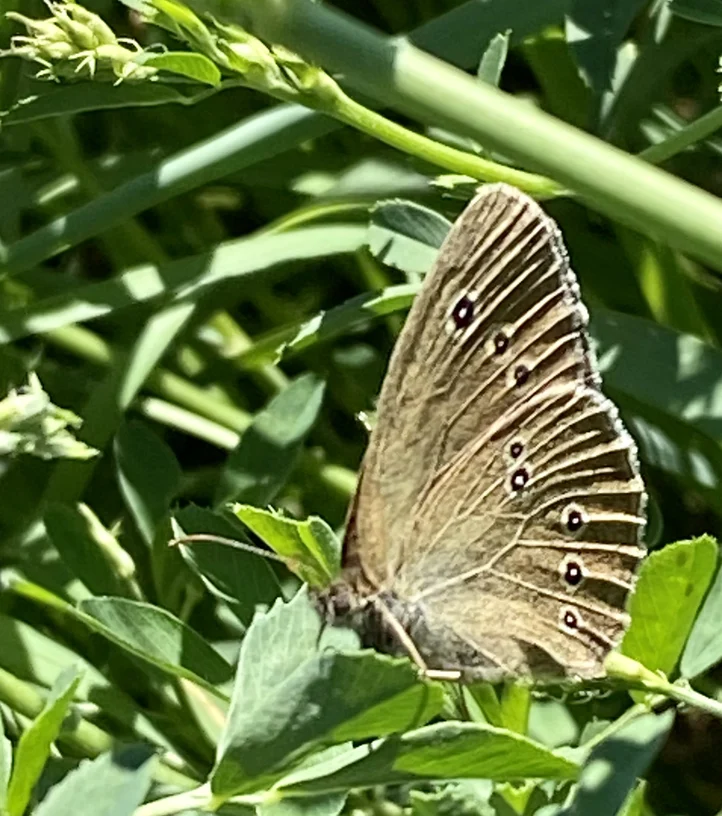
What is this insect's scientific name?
Aphantopus hyperantus
